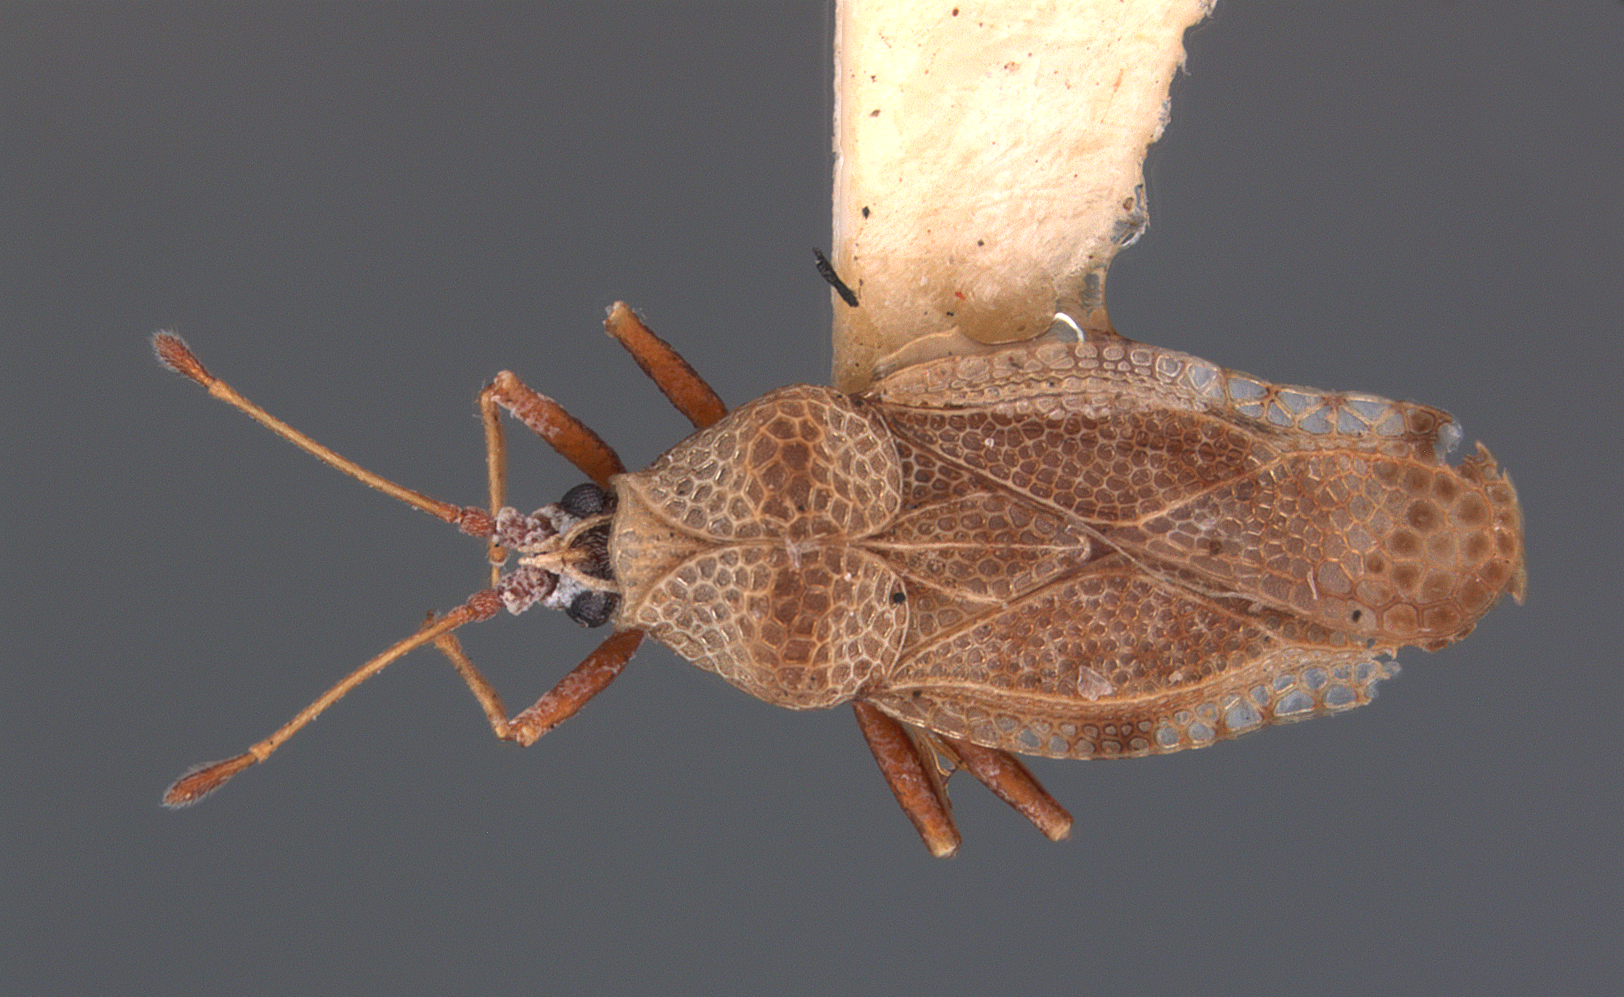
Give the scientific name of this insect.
Cysteochila orta
